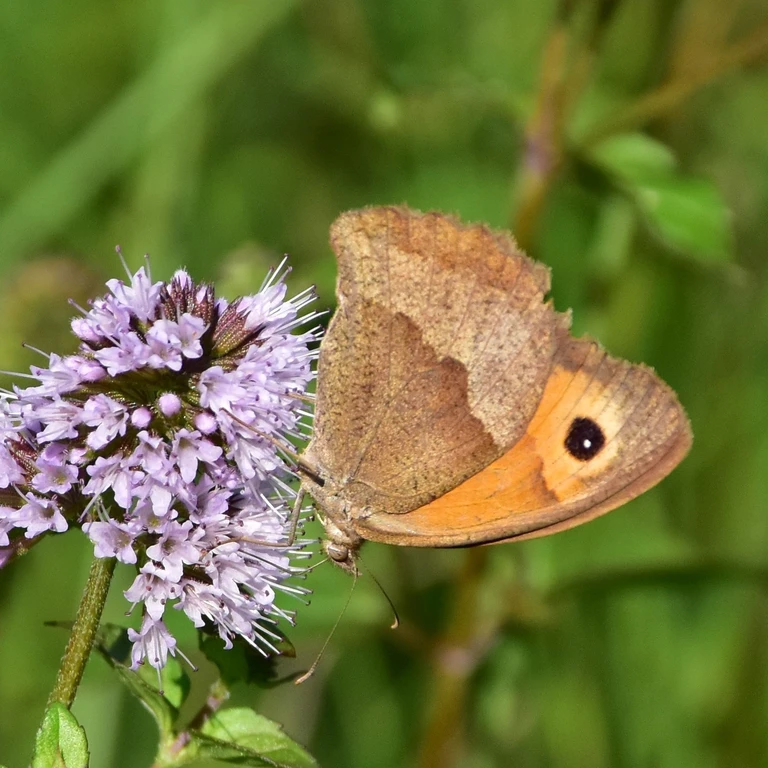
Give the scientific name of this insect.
Maniola jurtina
